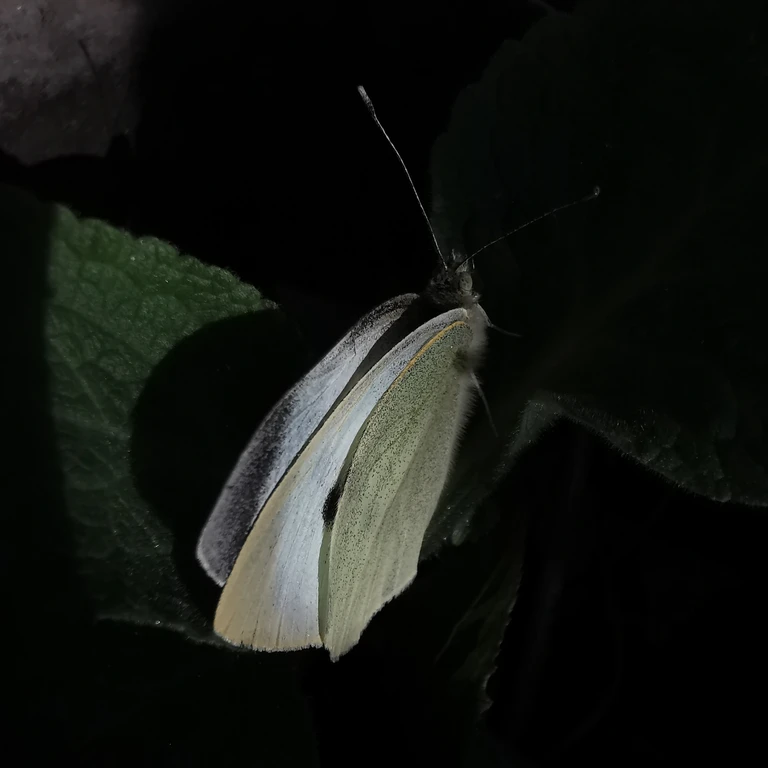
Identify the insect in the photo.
Pieris brassicae
